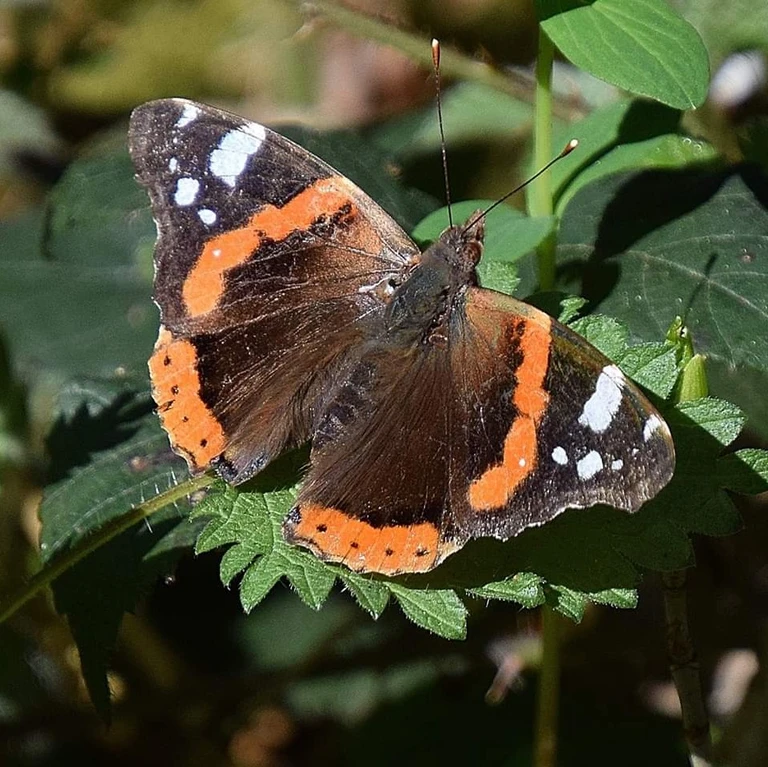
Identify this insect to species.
Vanessa atalanta
